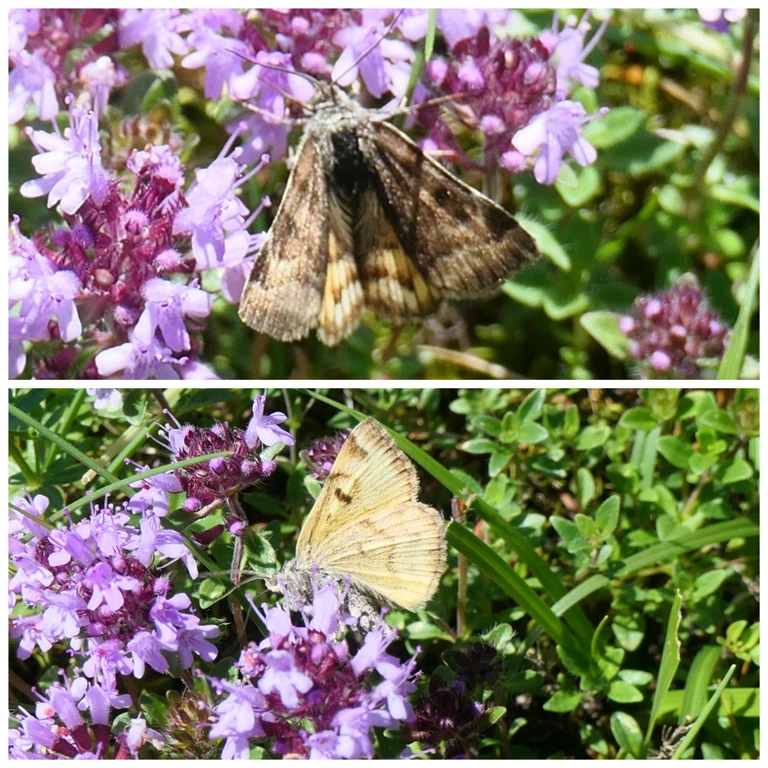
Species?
Euclidia glyphica
